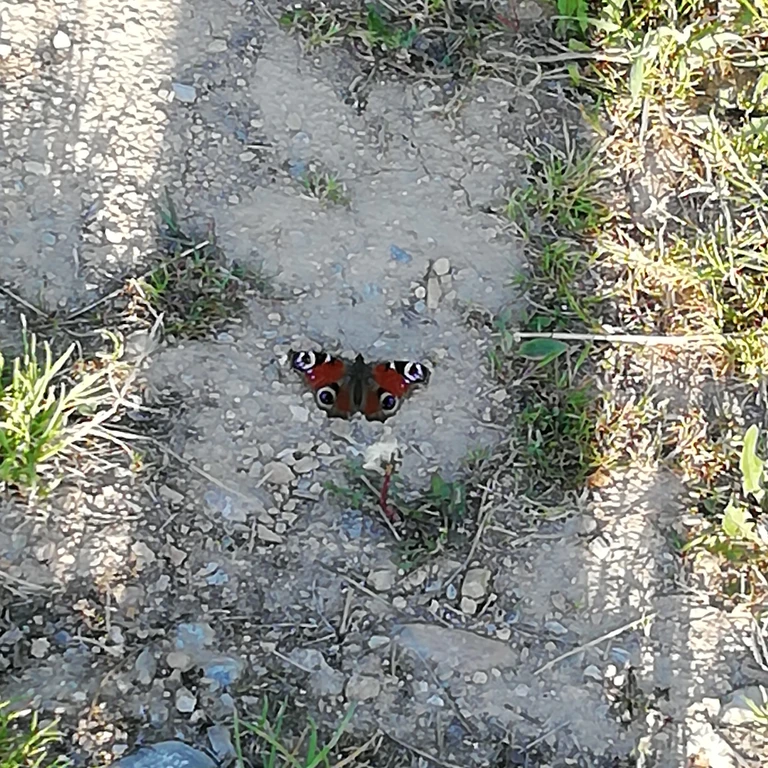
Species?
Aglais io
